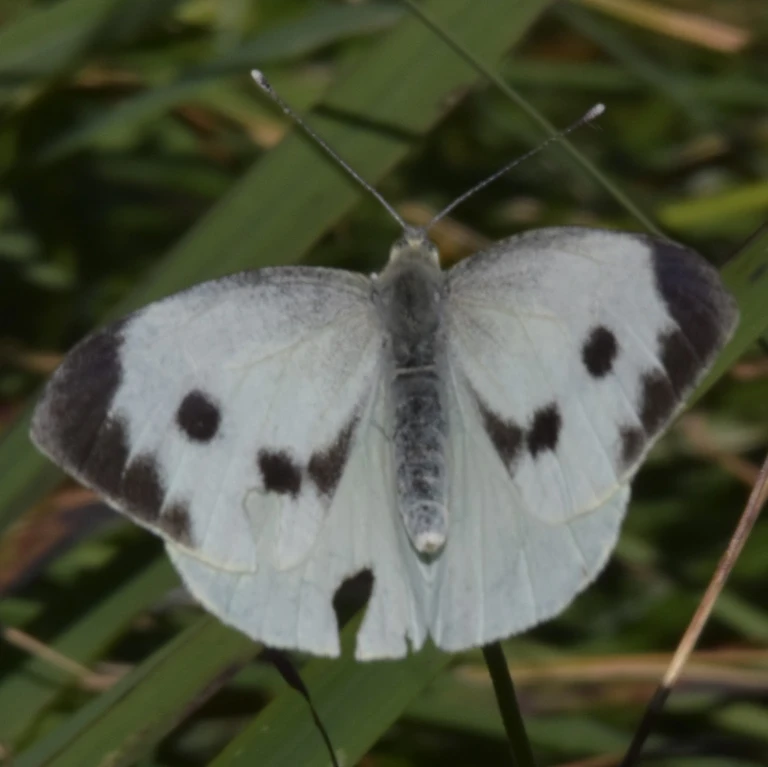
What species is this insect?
Pieris brassicae
